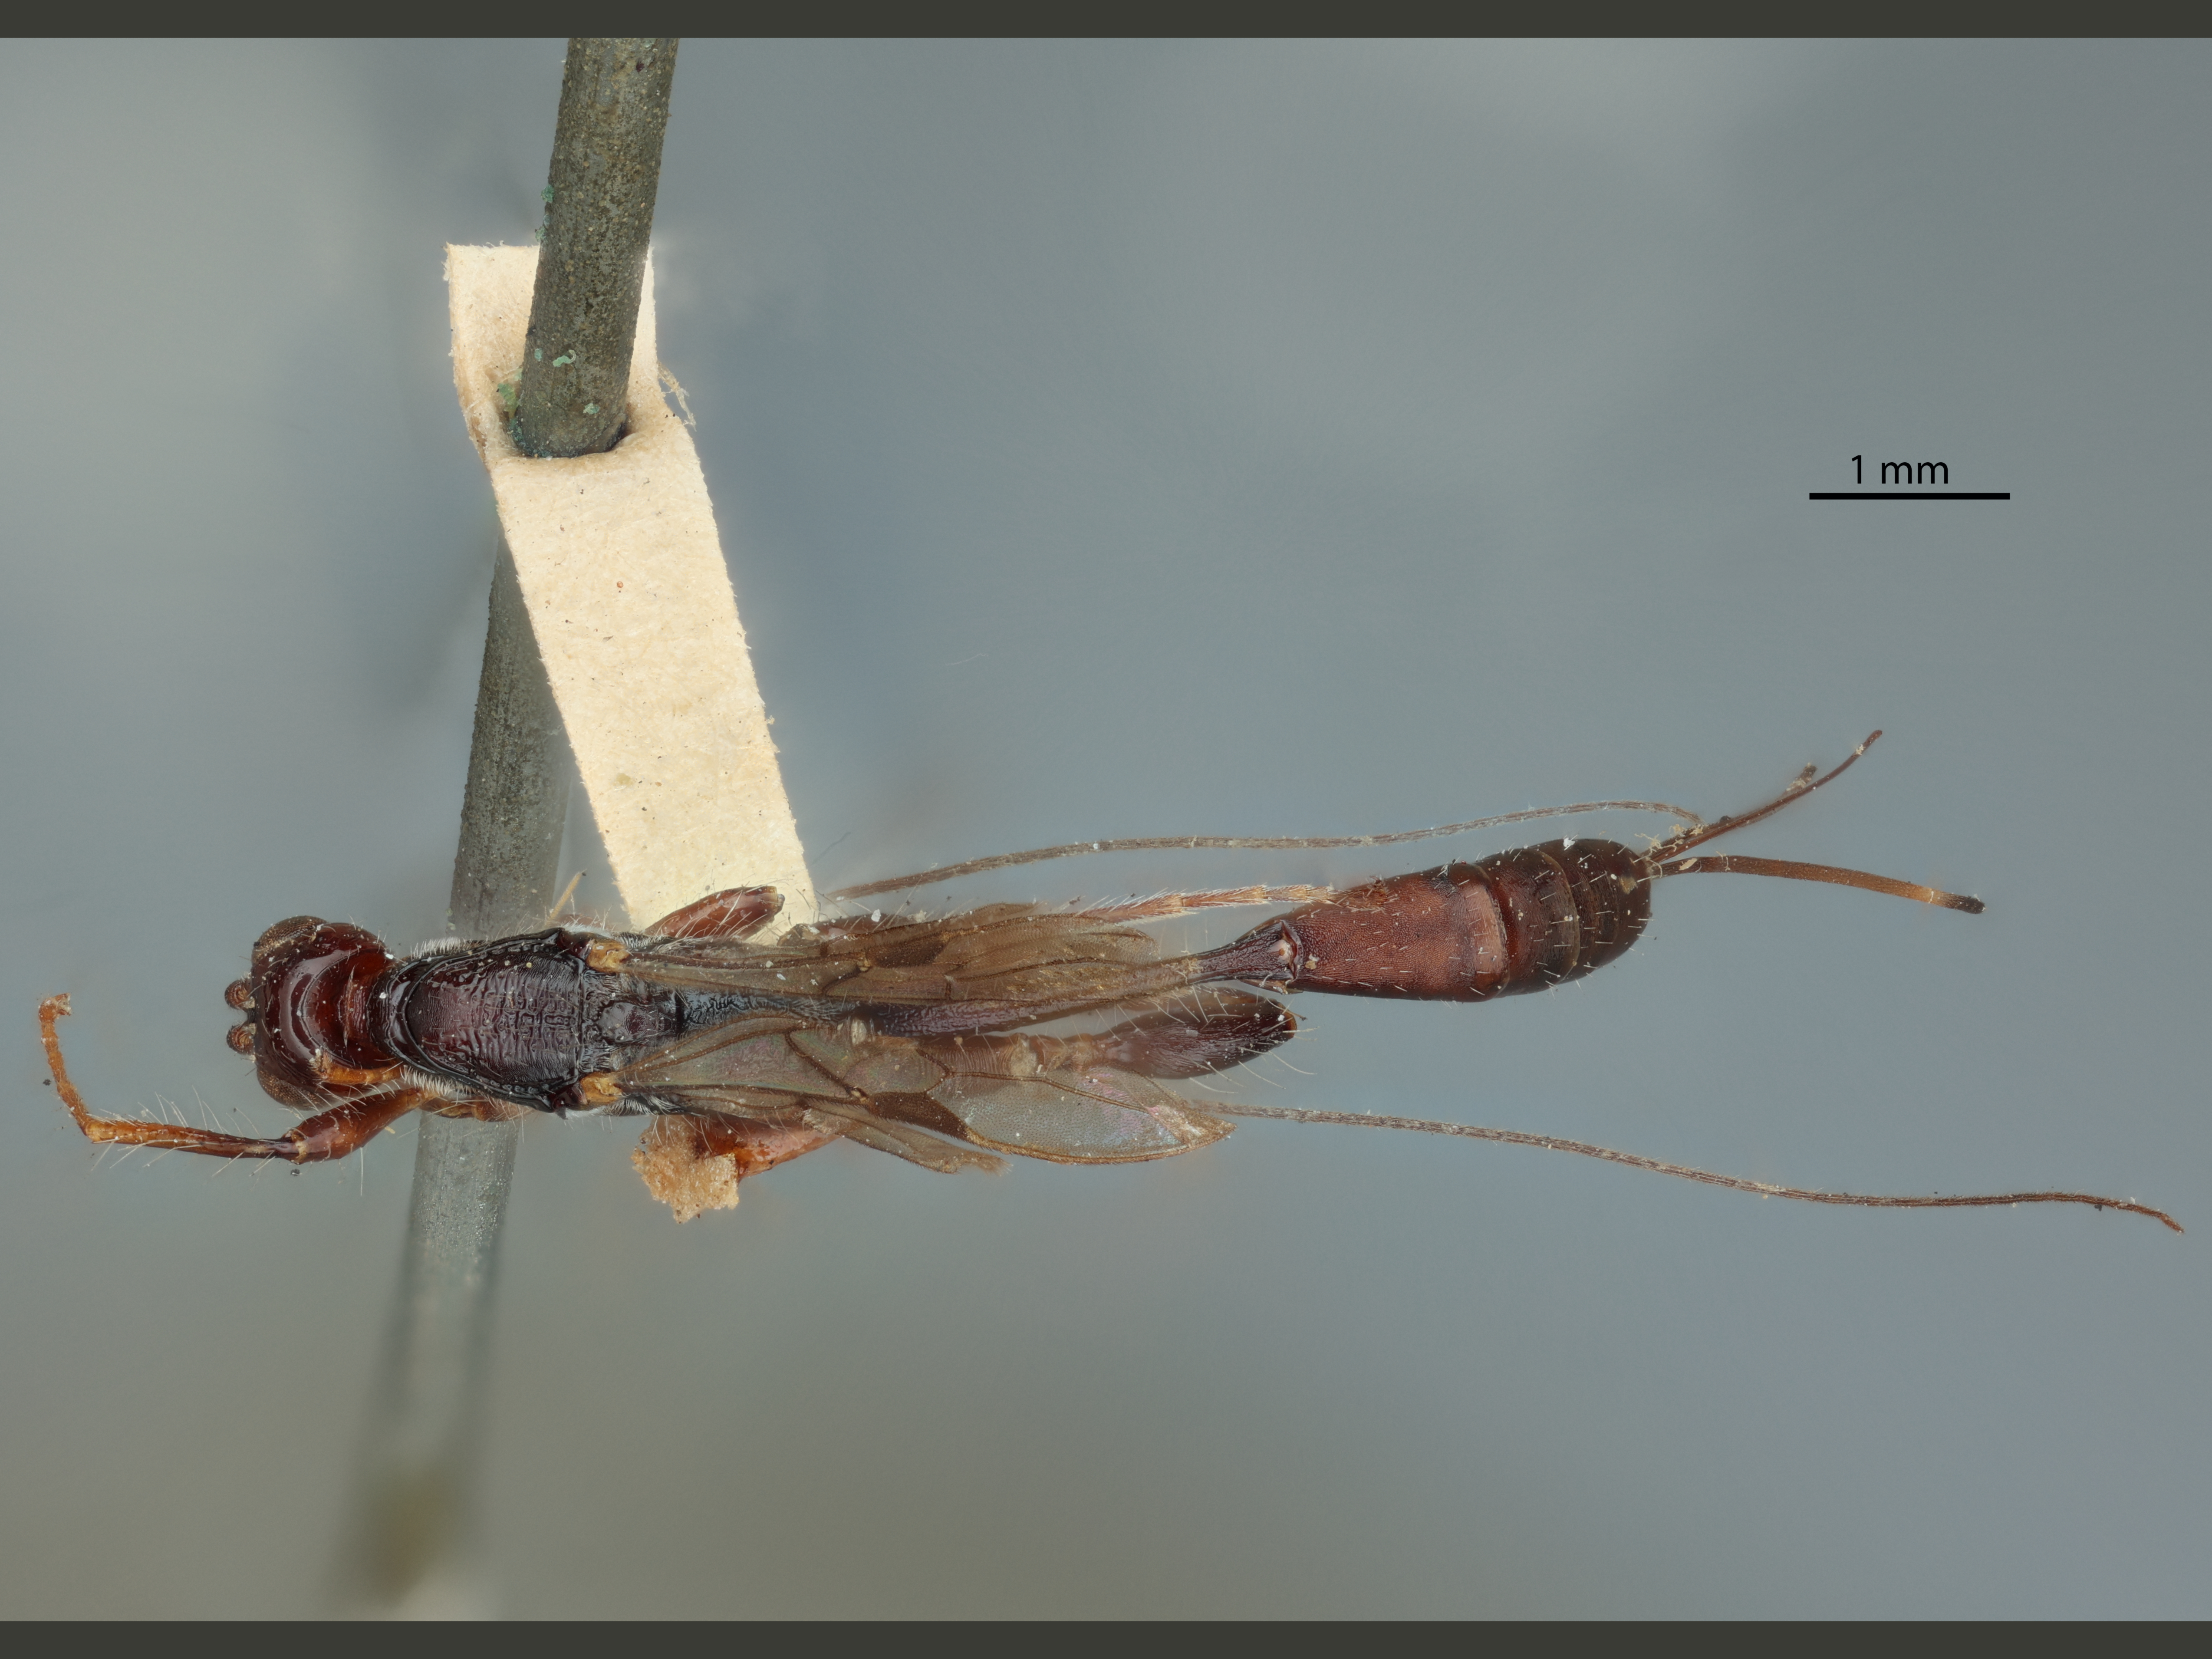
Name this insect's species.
Paraspathius proculus
